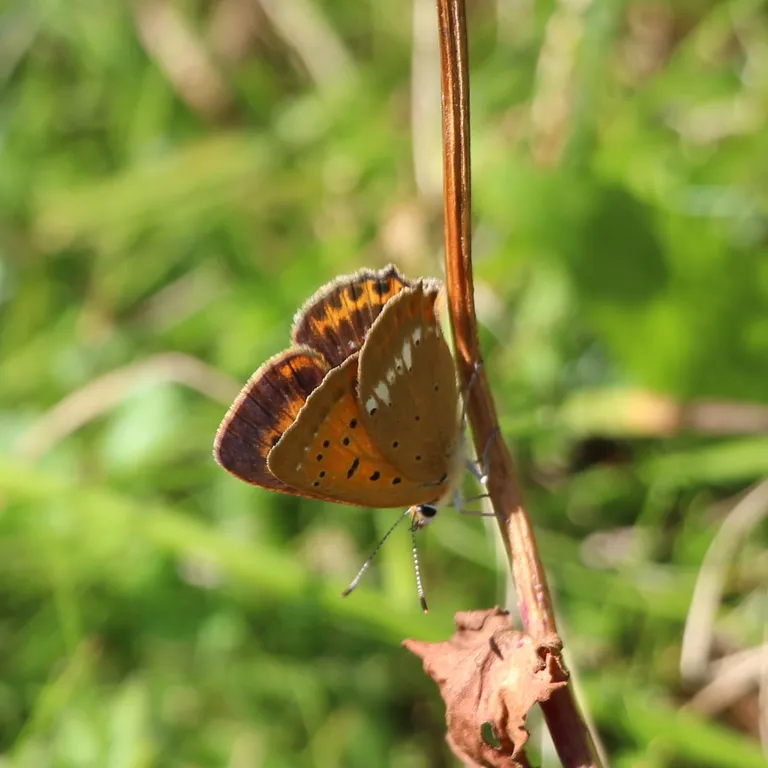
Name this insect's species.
Lycaena virgaureae
